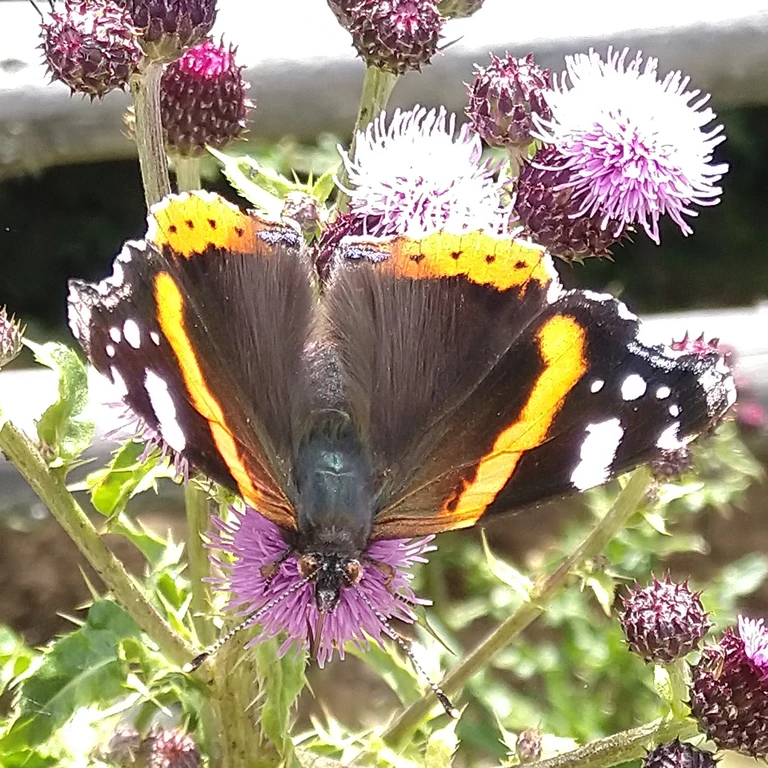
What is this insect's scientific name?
Vanessa atalanta
